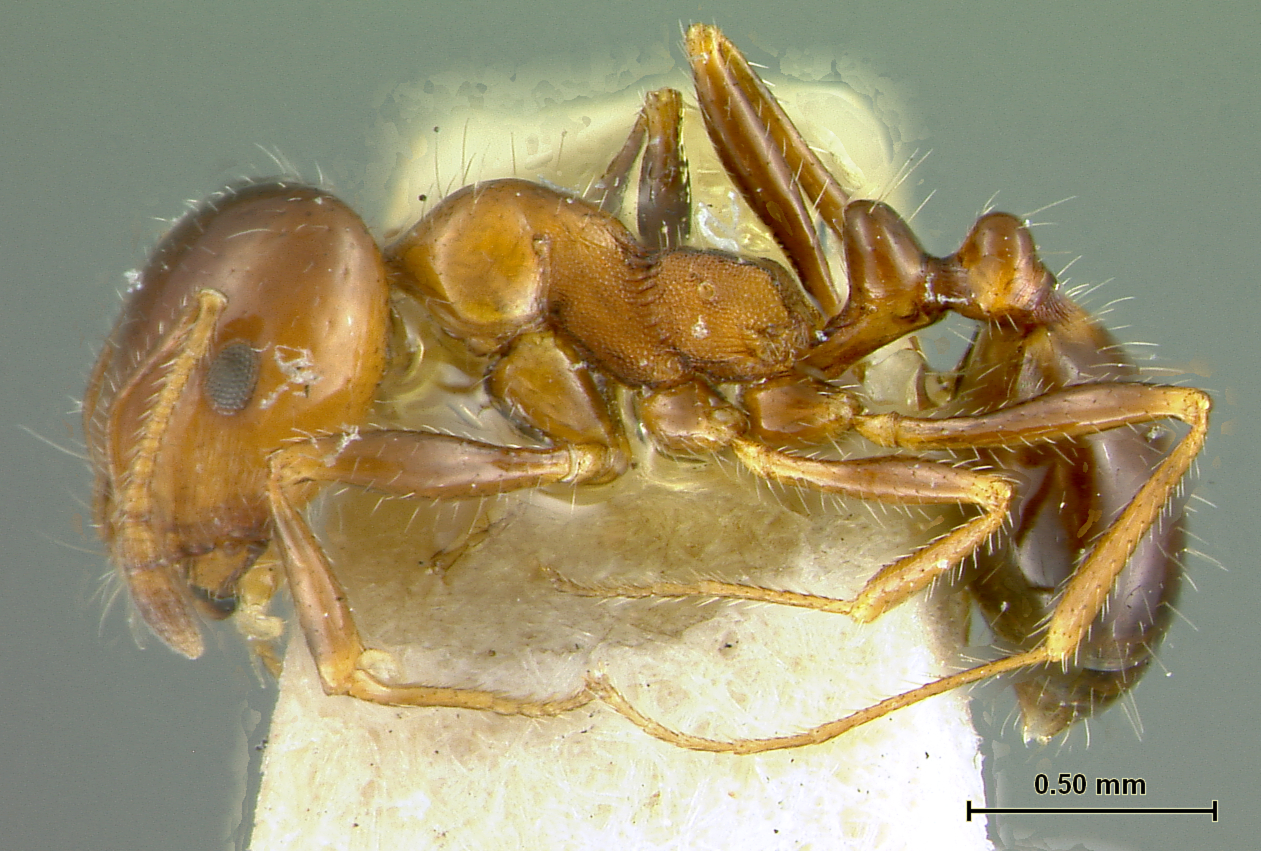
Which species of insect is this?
Monomorium subapterum
